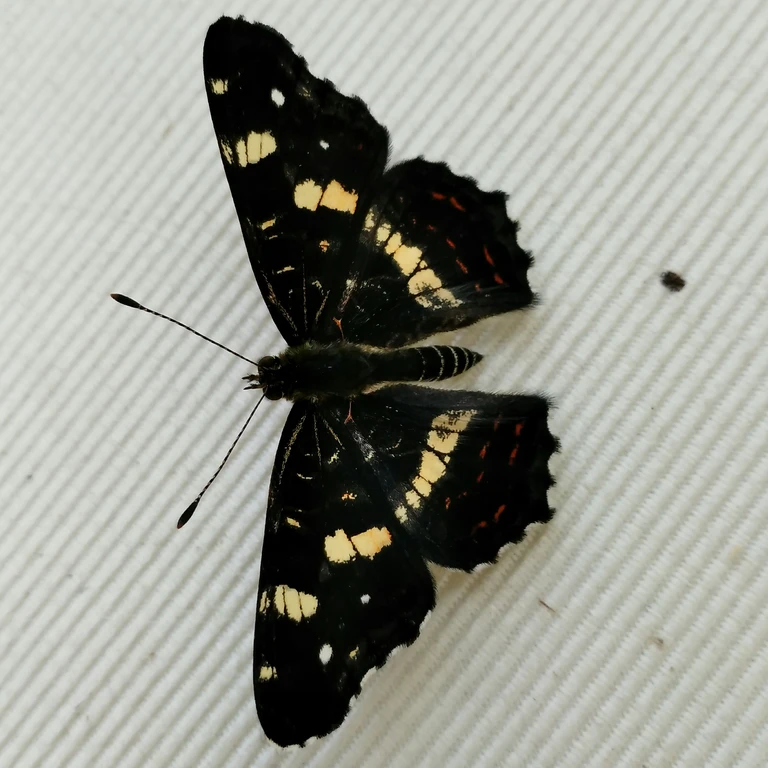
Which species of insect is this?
Araschnia levana
